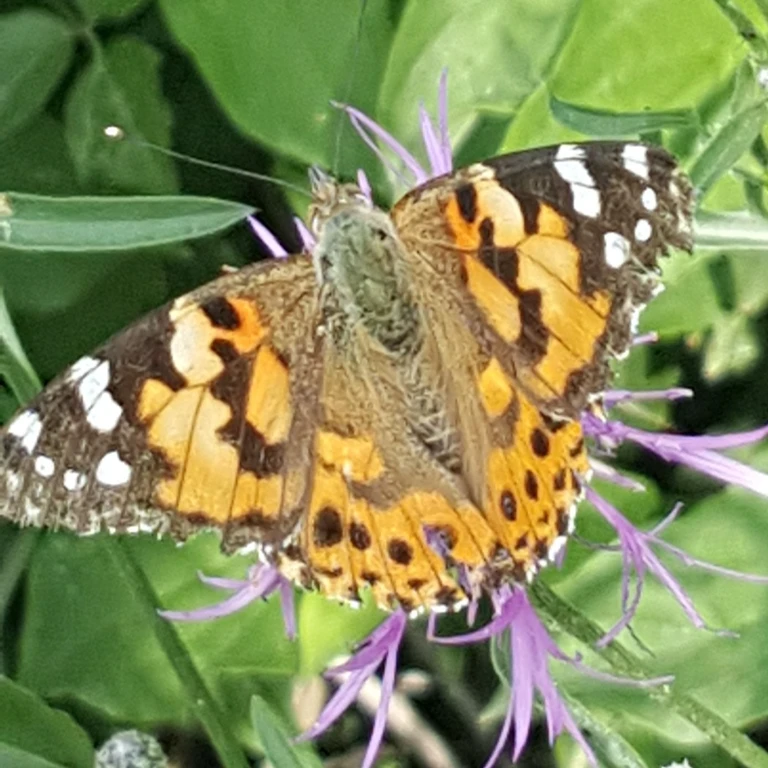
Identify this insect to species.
Vanessa cardui
